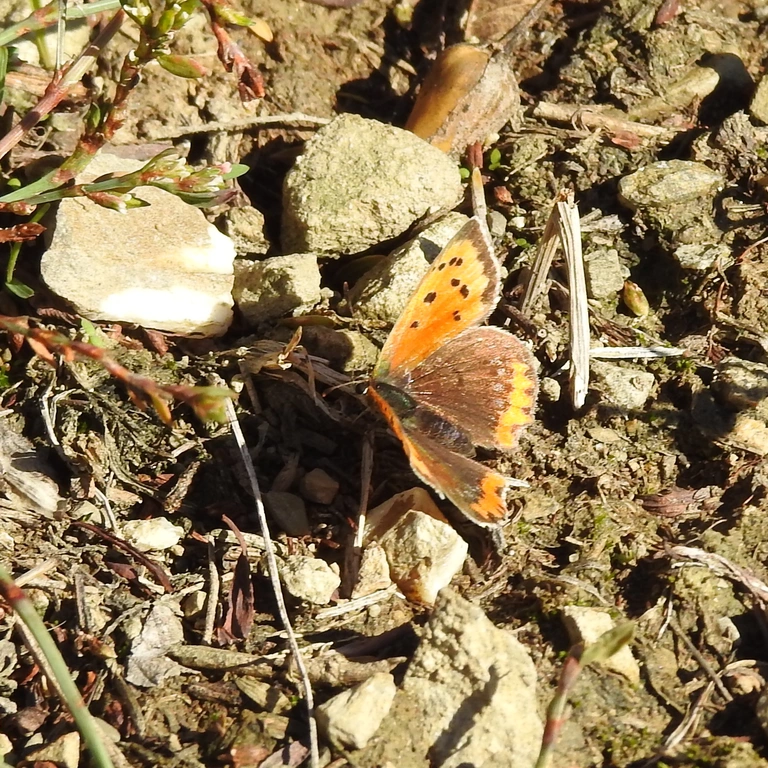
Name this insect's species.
Lycaena phlaeas
